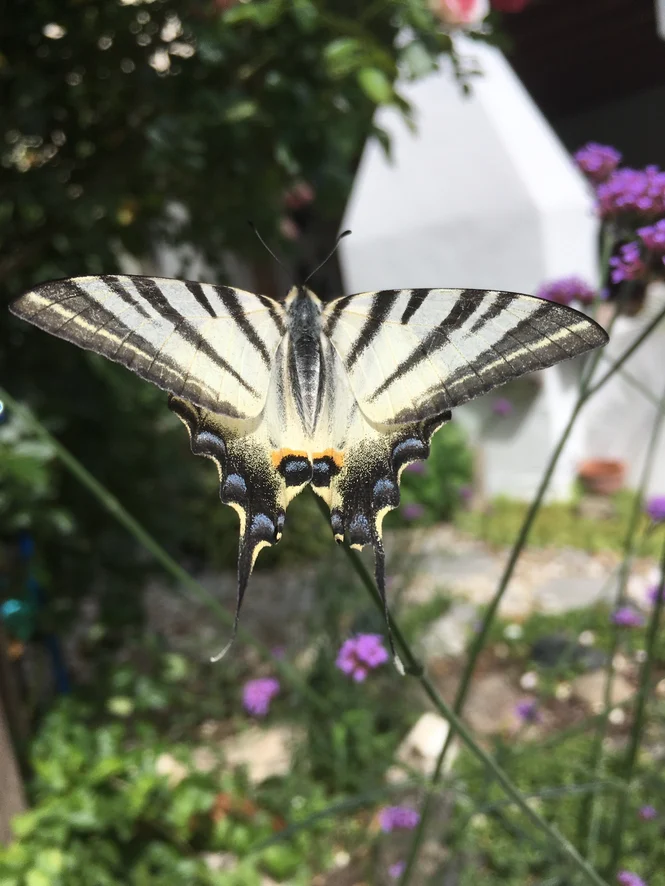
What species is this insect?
Iphiclides podalirius
